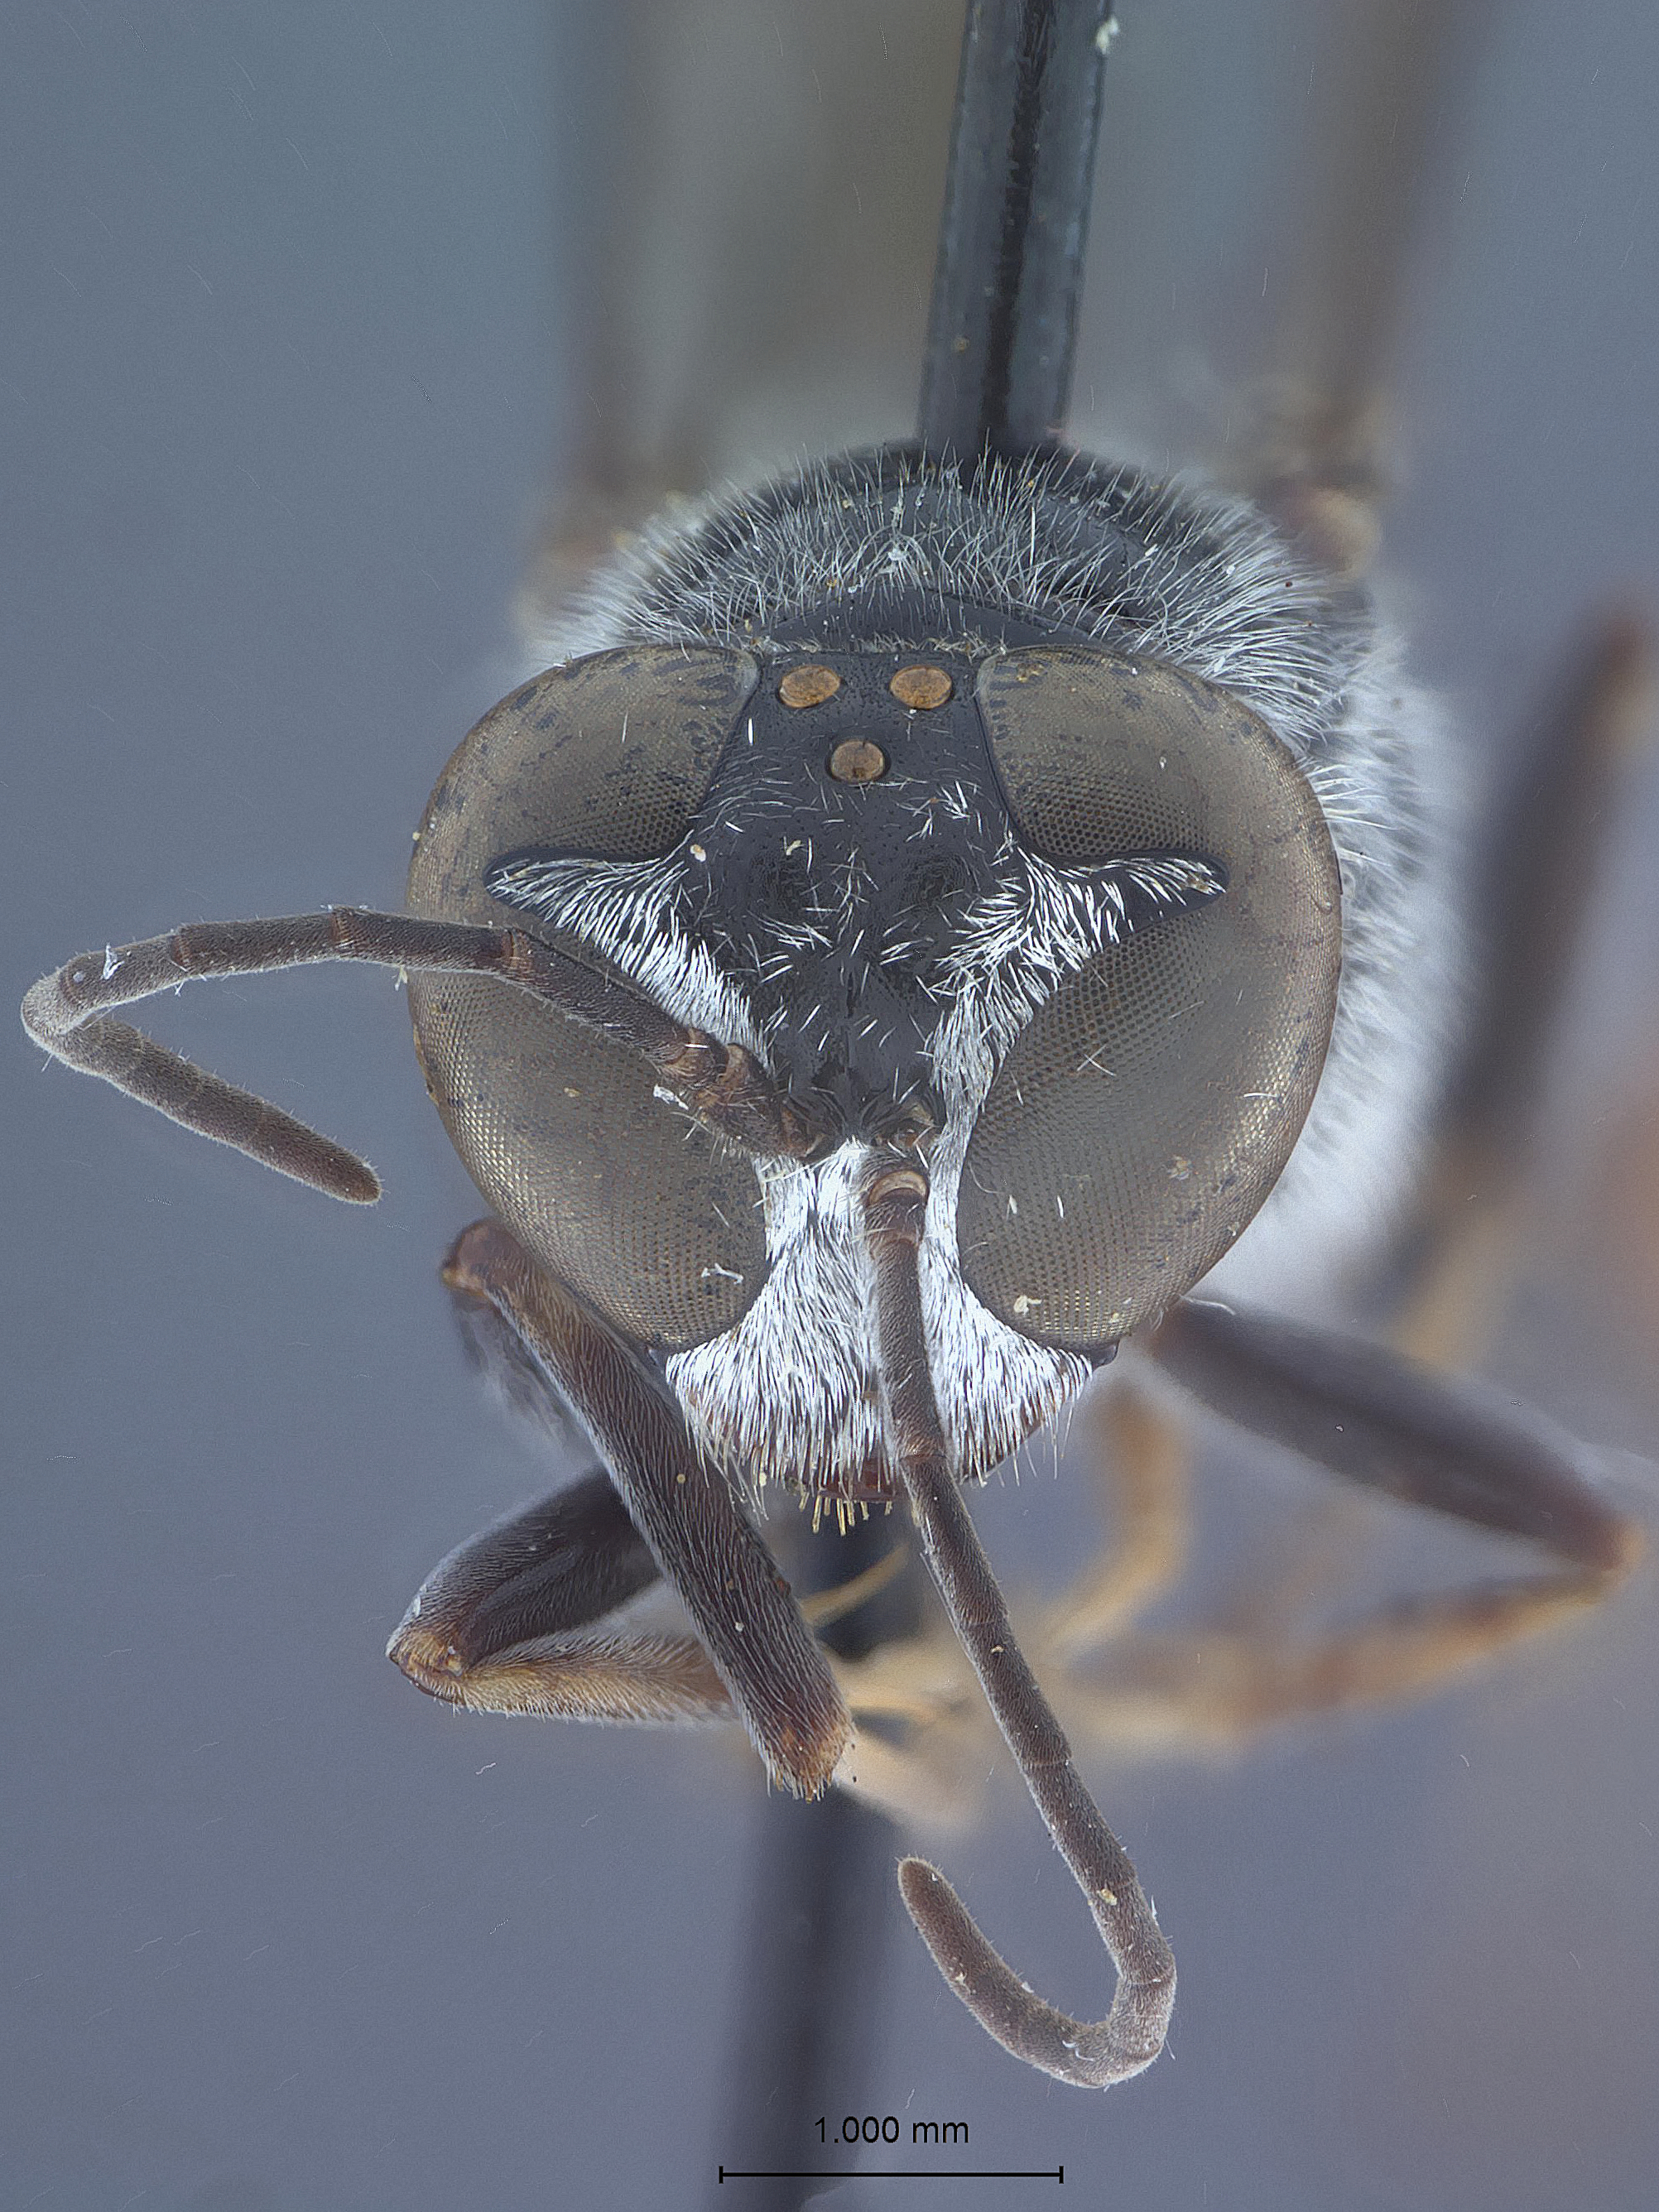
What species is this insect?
Trypoxylon novaguineae
